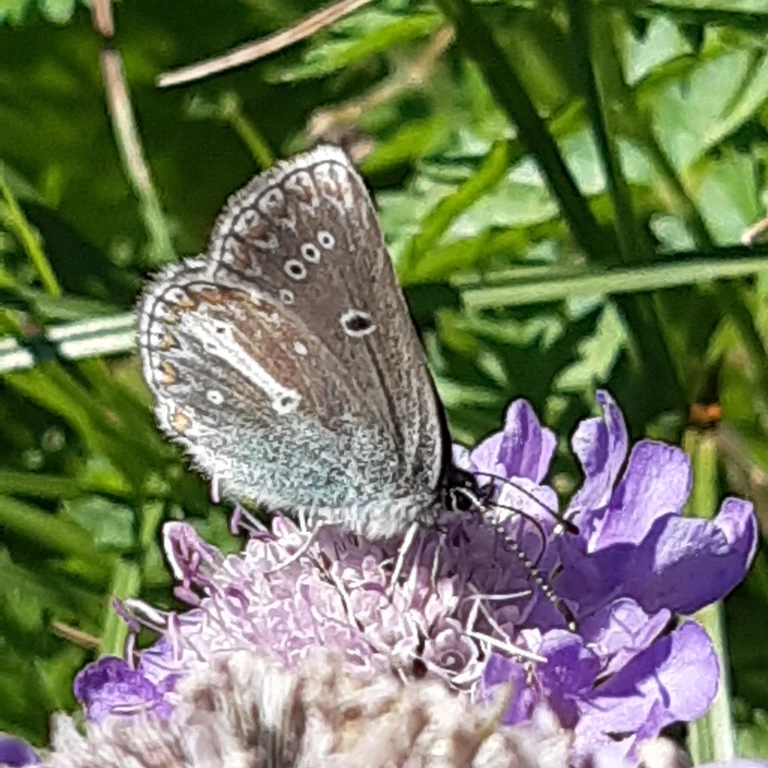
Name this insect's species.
Eumedonia eumedon
